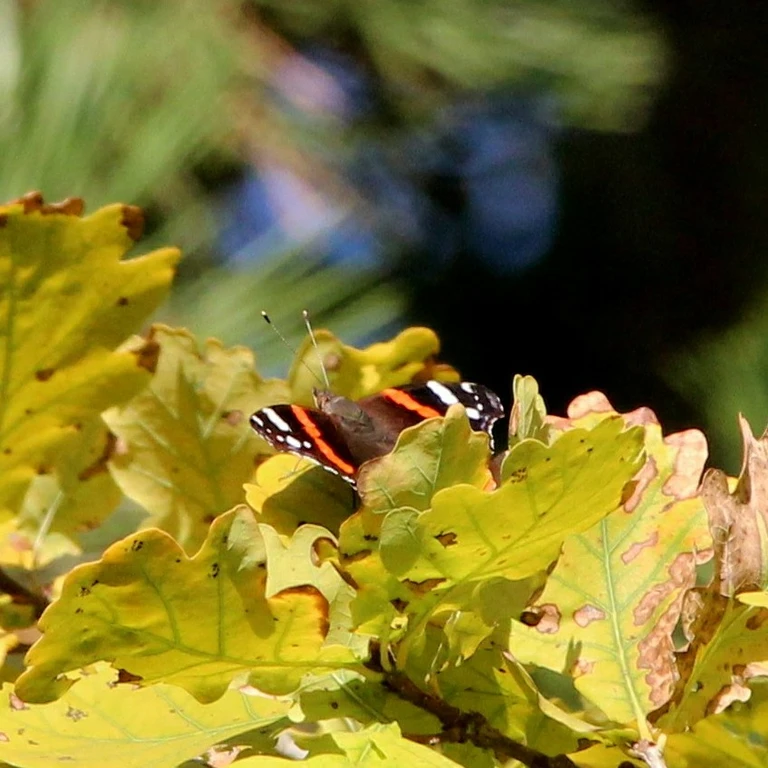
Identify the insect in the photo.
Vanessa atalanta
